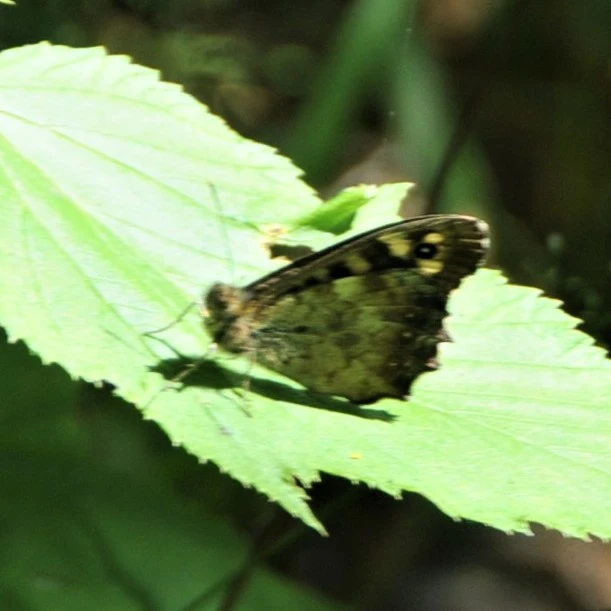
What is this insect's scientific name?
Pararge aegeria
